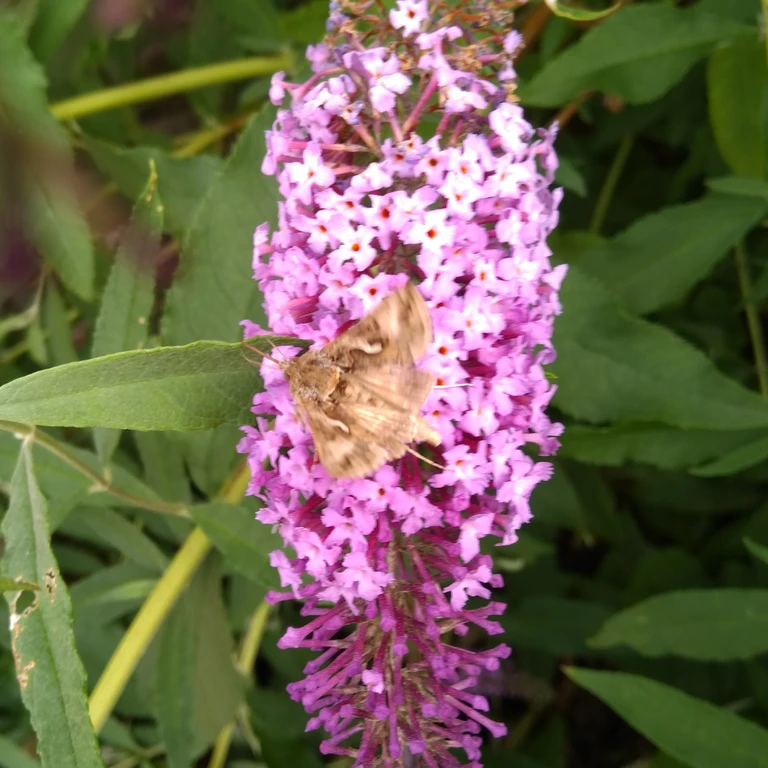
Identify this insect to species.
Autographa gamma
